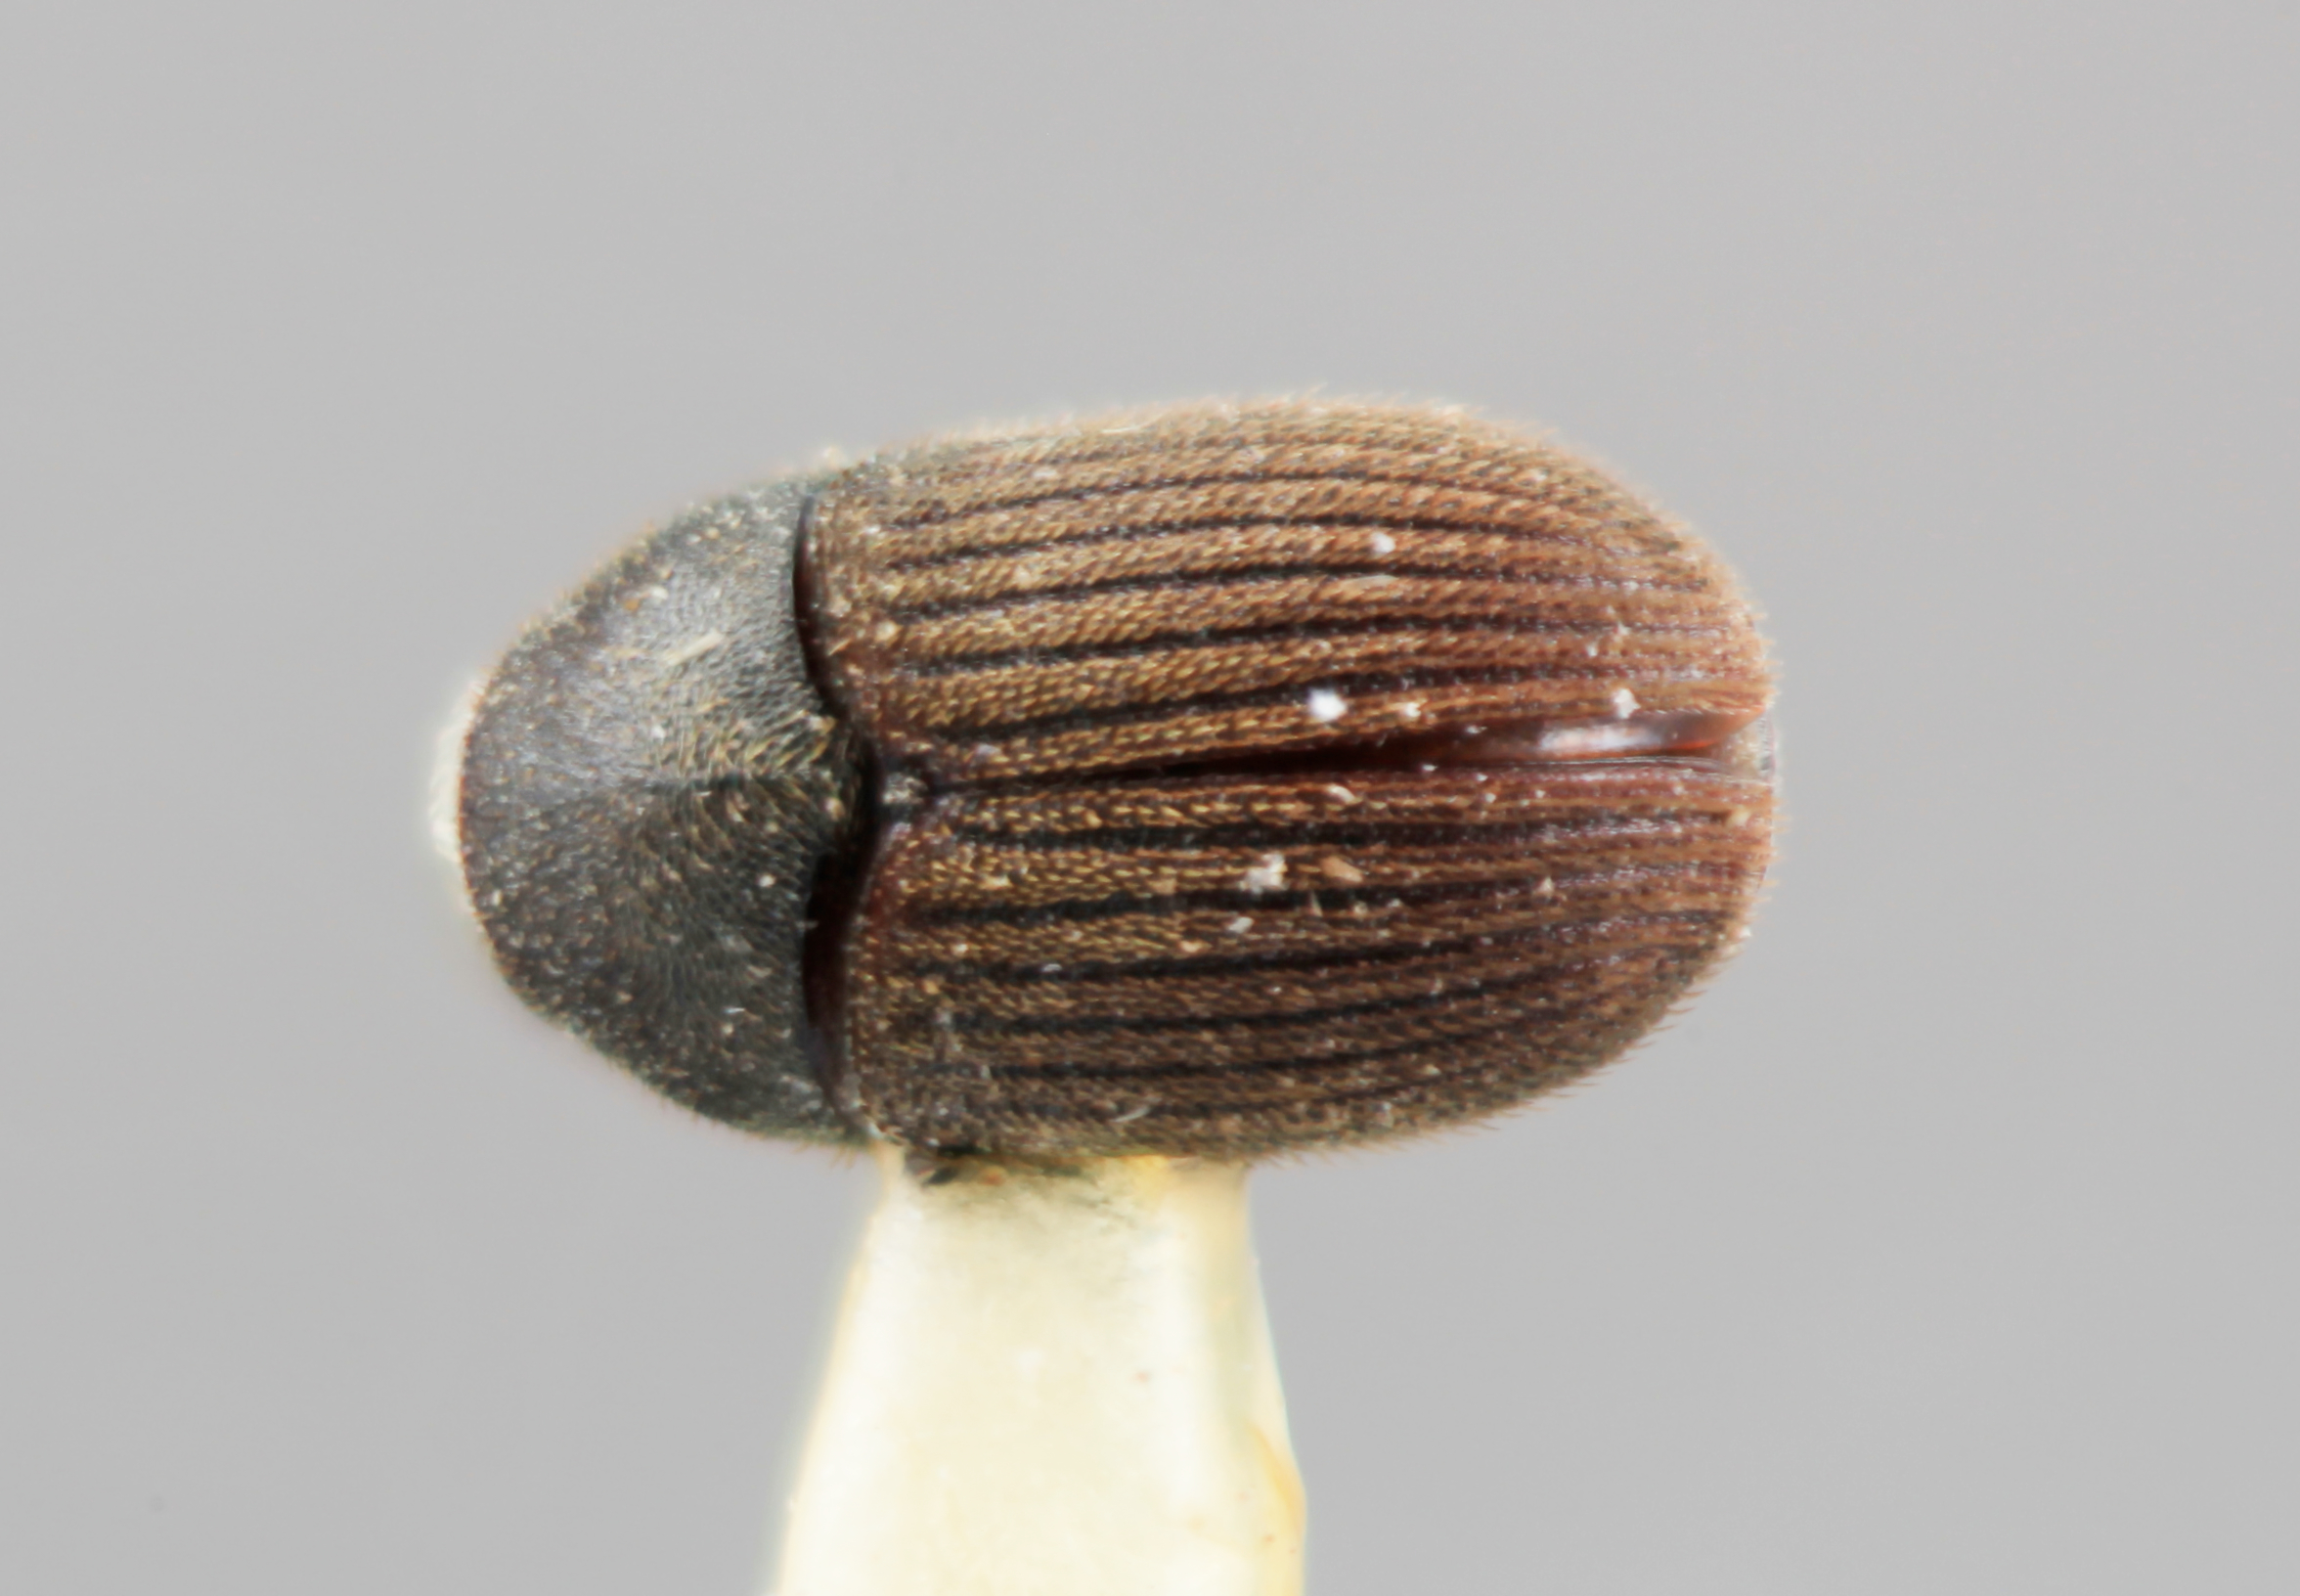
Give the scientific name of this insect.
Phrixosoma minor
